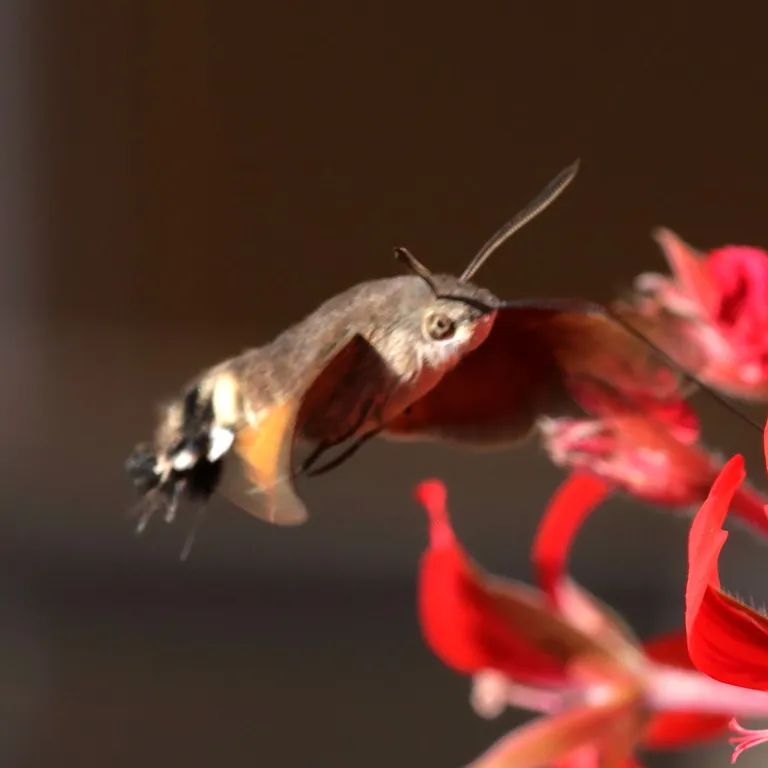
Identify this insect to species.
Macroglossum stellatarum
